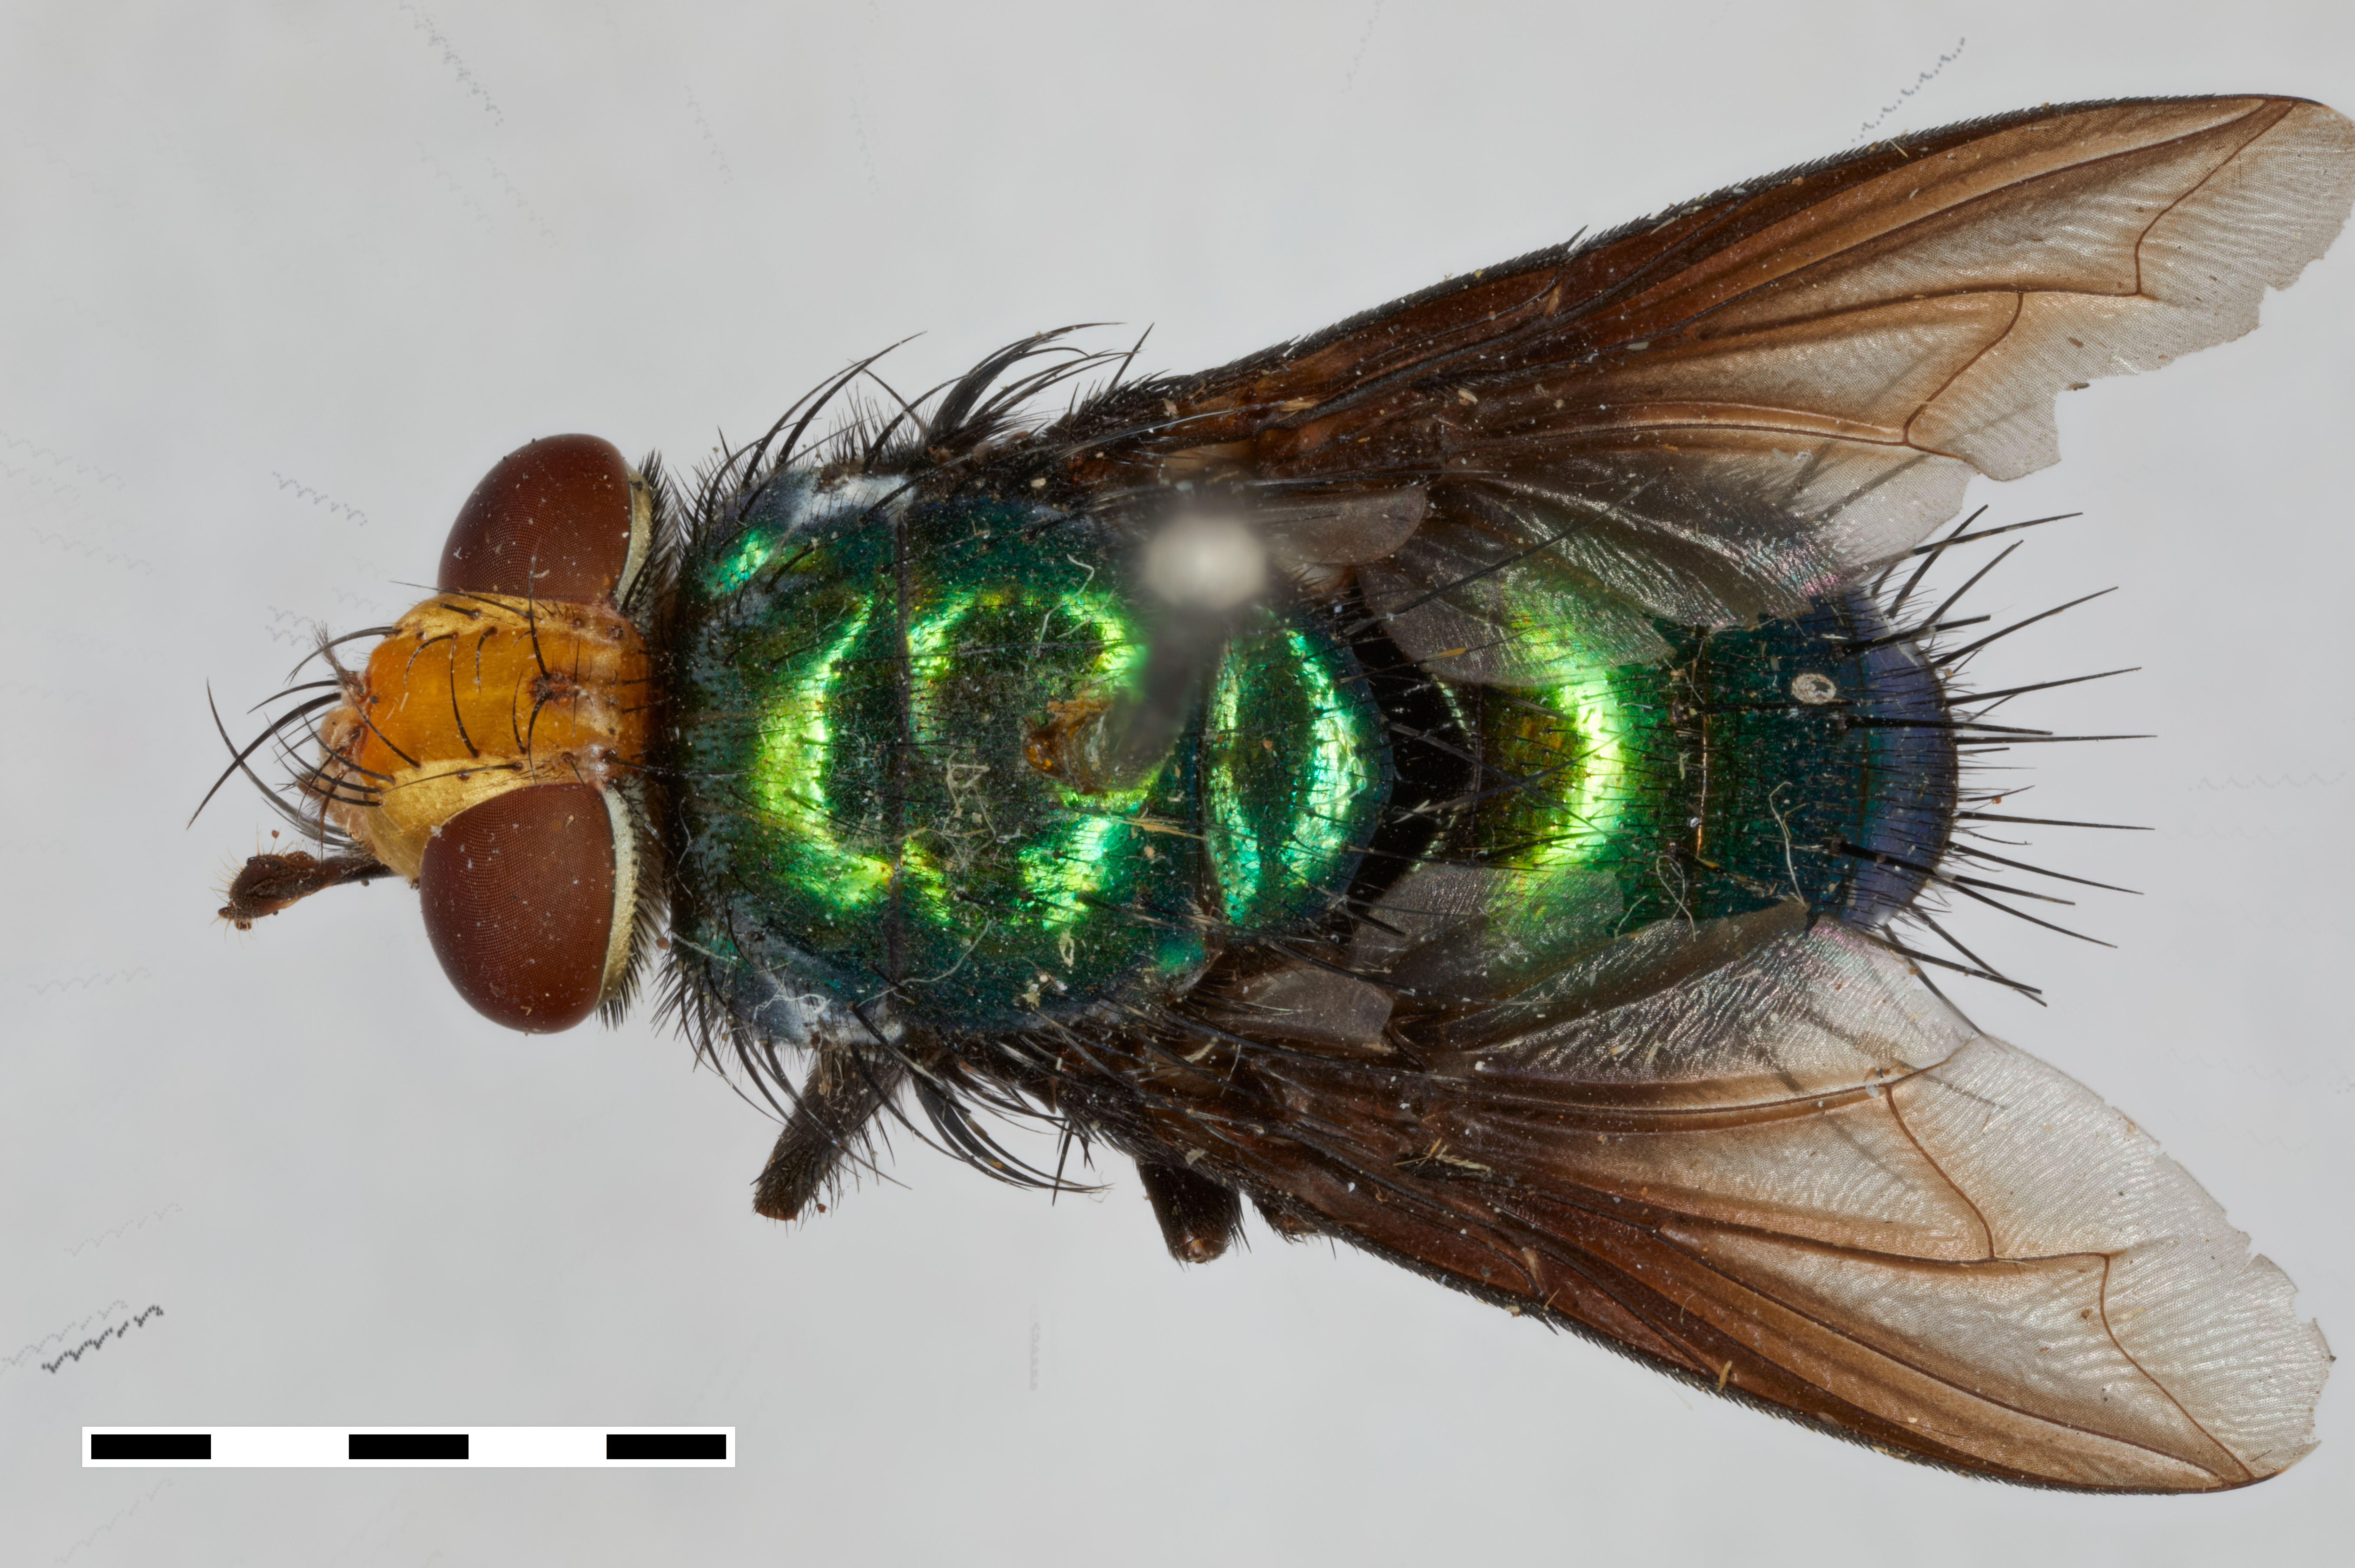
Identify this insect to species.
Silbomyia sumba
